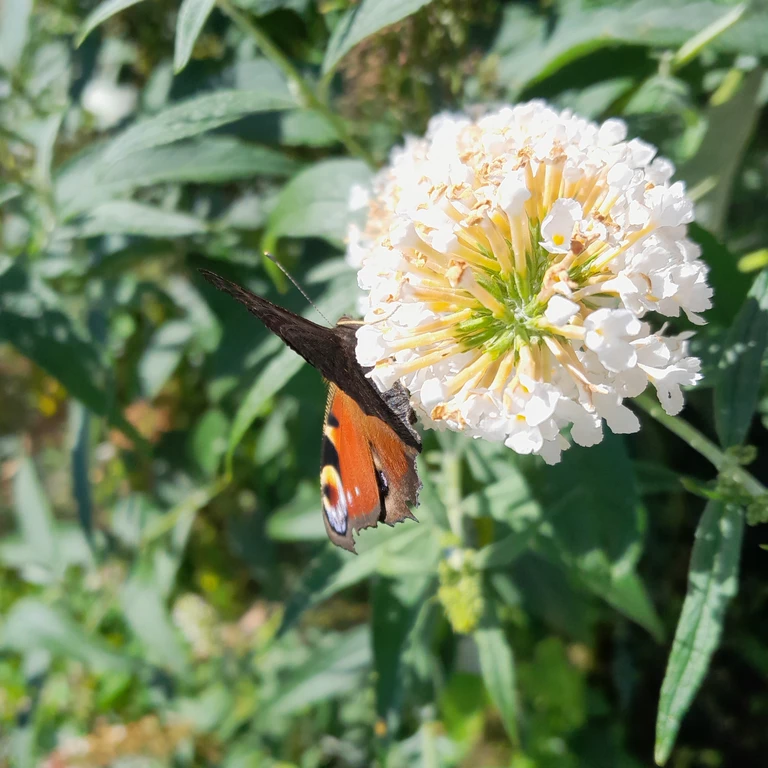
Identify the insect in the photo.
Aglais io
